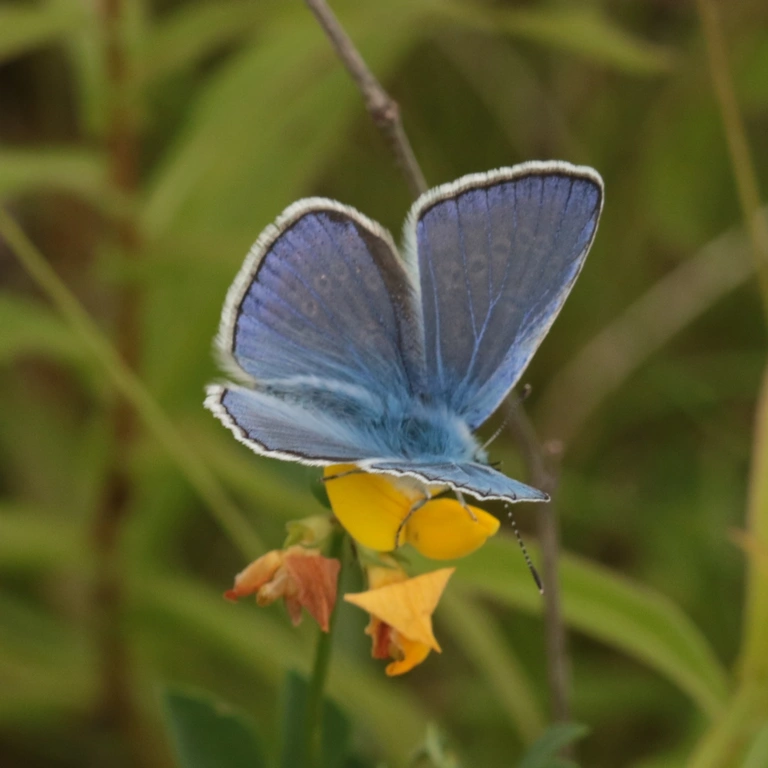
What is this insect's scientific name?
Polyommatus icarus
